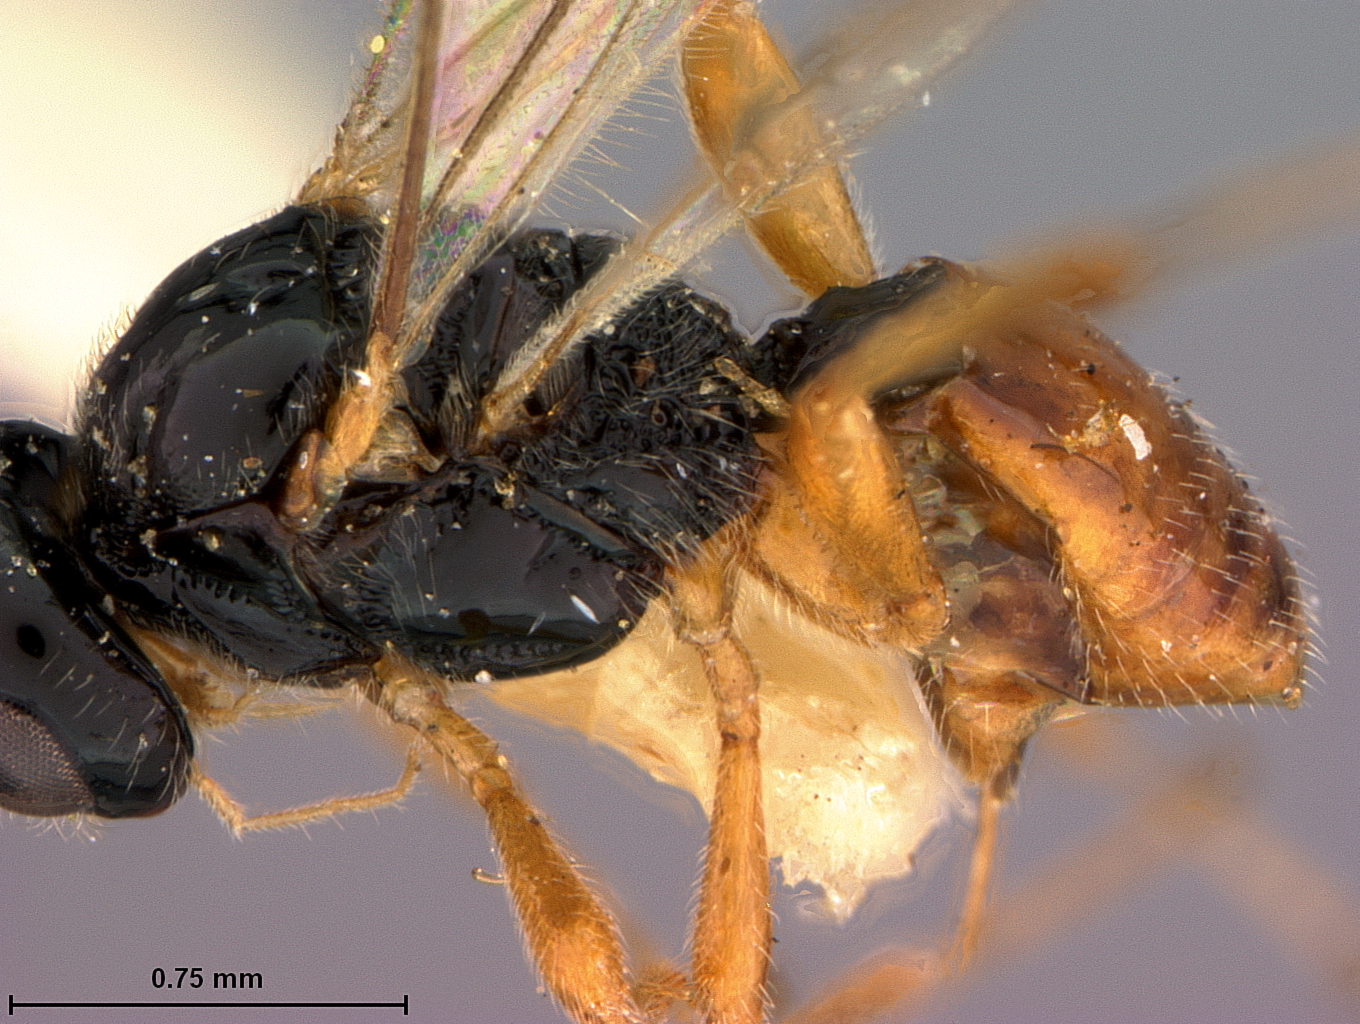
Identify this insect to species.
Opius malivorellae
